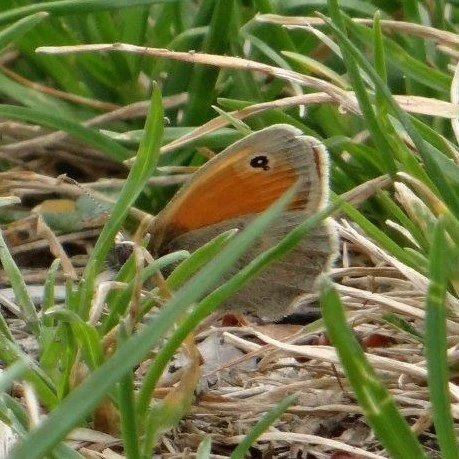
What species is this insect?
Coenonympha pamphilus
